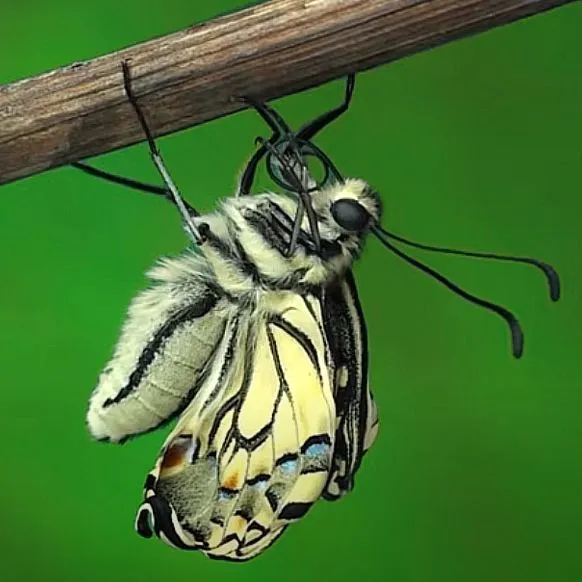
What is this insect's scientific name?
Papilio machaon
